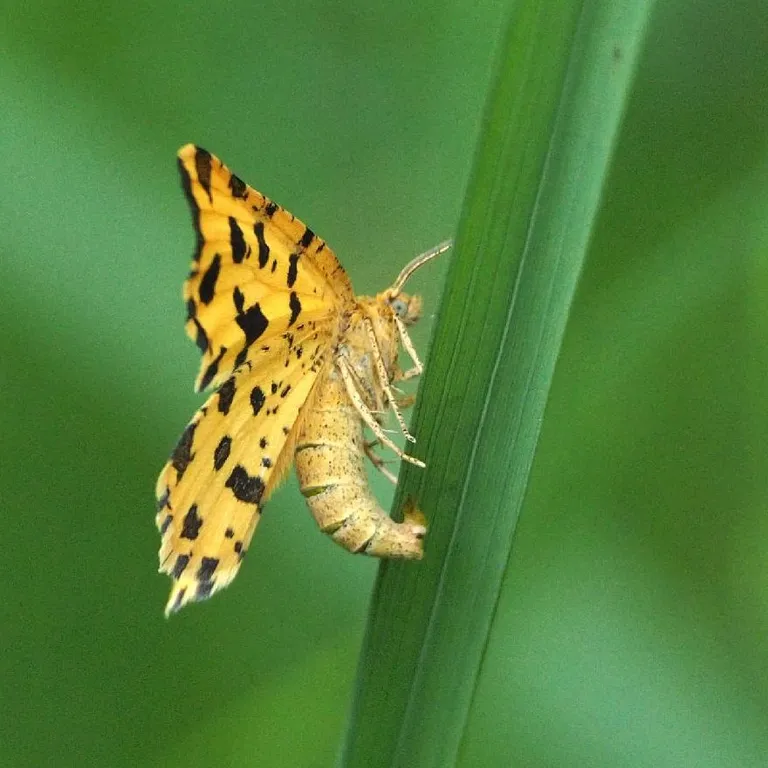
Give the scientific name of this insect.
Pseudopanthera macularia
